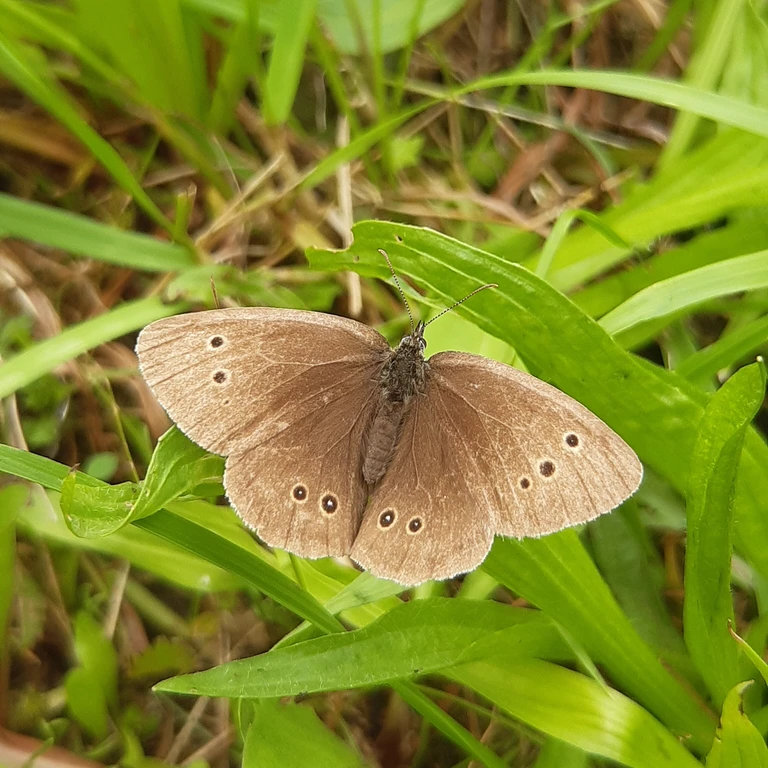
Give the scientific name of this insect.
Aphantopus hyperantus
